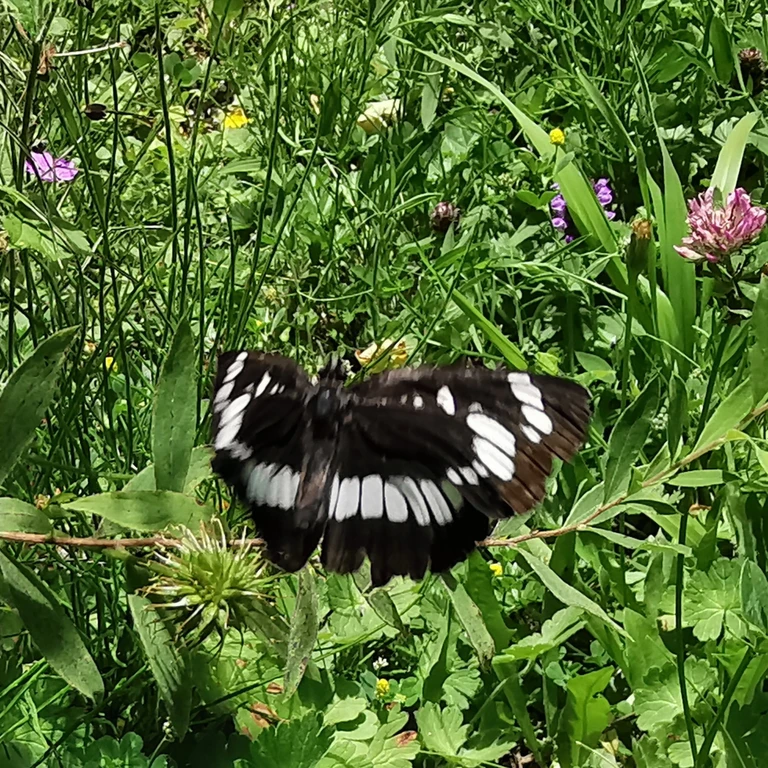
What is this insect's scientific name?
Neptis rivularis
